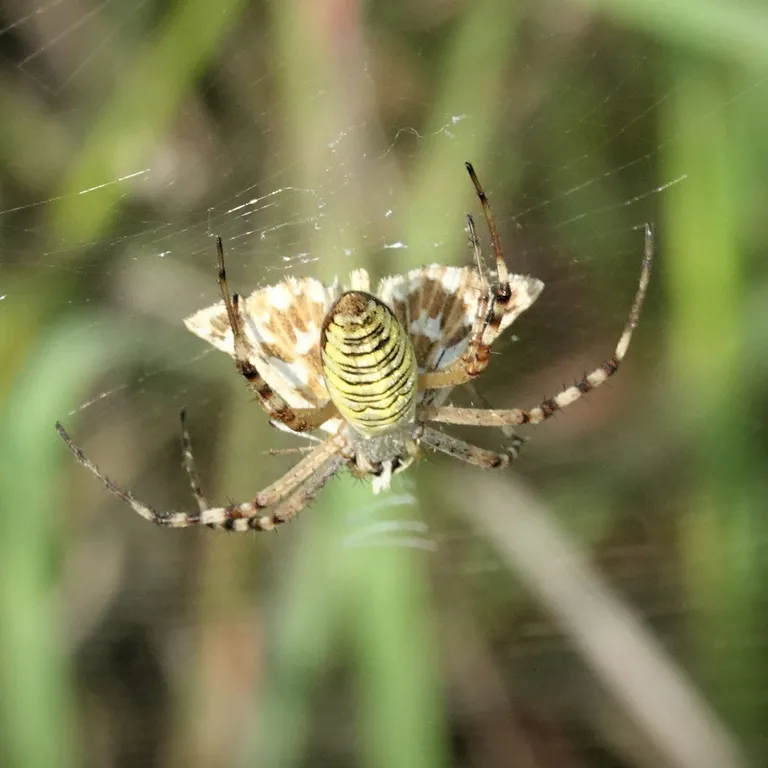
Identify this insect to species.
Spialia sertorius
